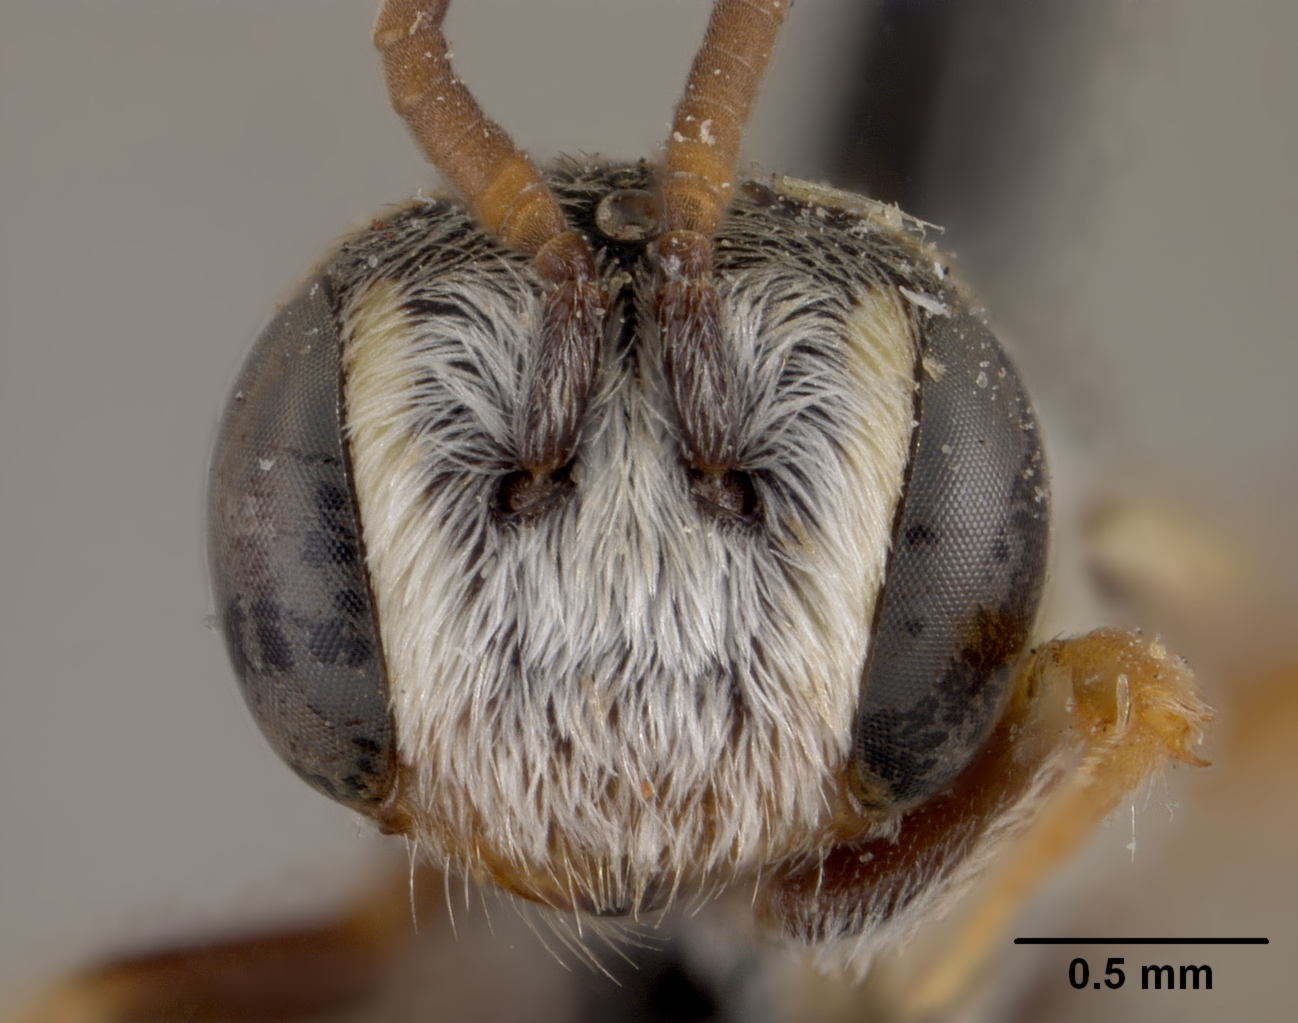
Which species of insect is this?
Stelis elongativentris
